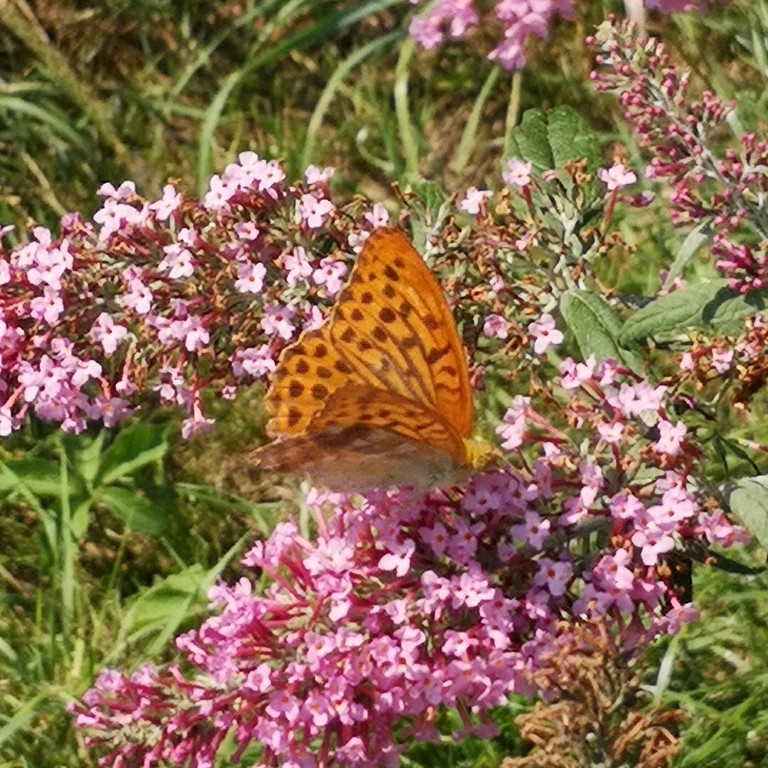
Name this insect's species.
Argynnis paphia
